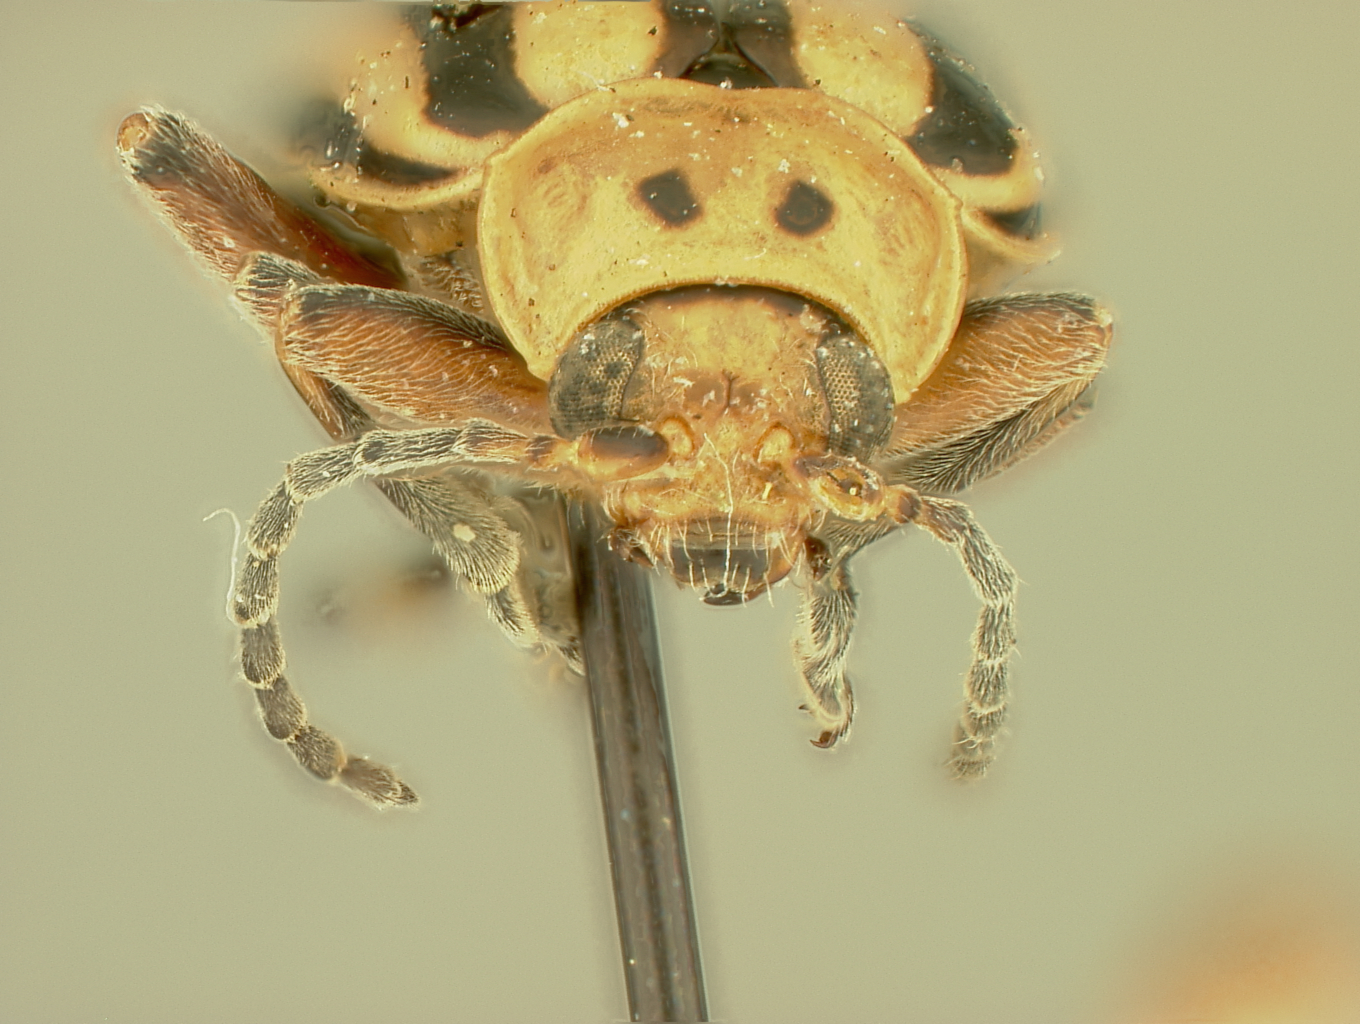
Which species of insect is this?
Disonycha teapensis
